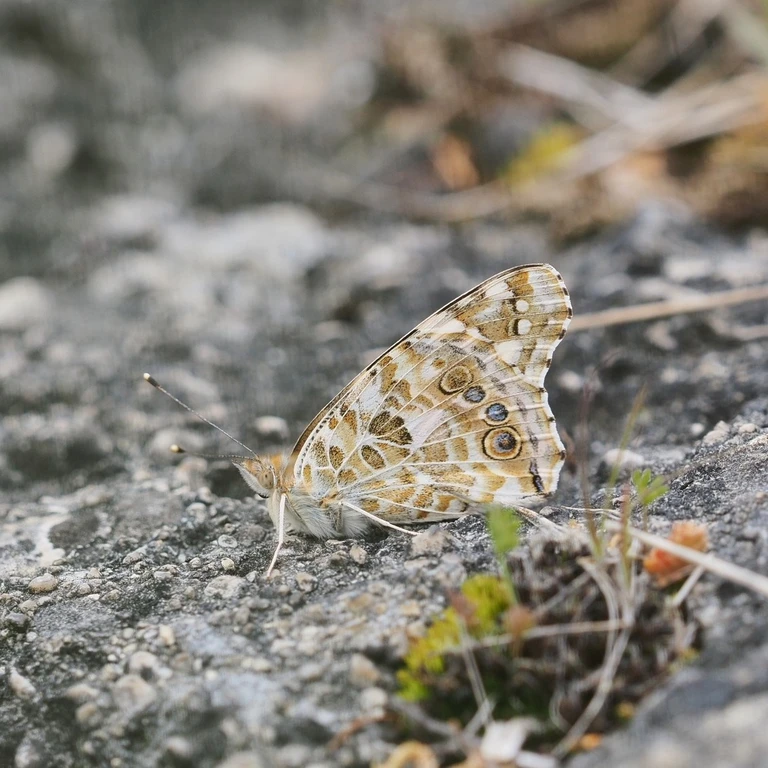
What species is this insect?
Vanessa cardui
